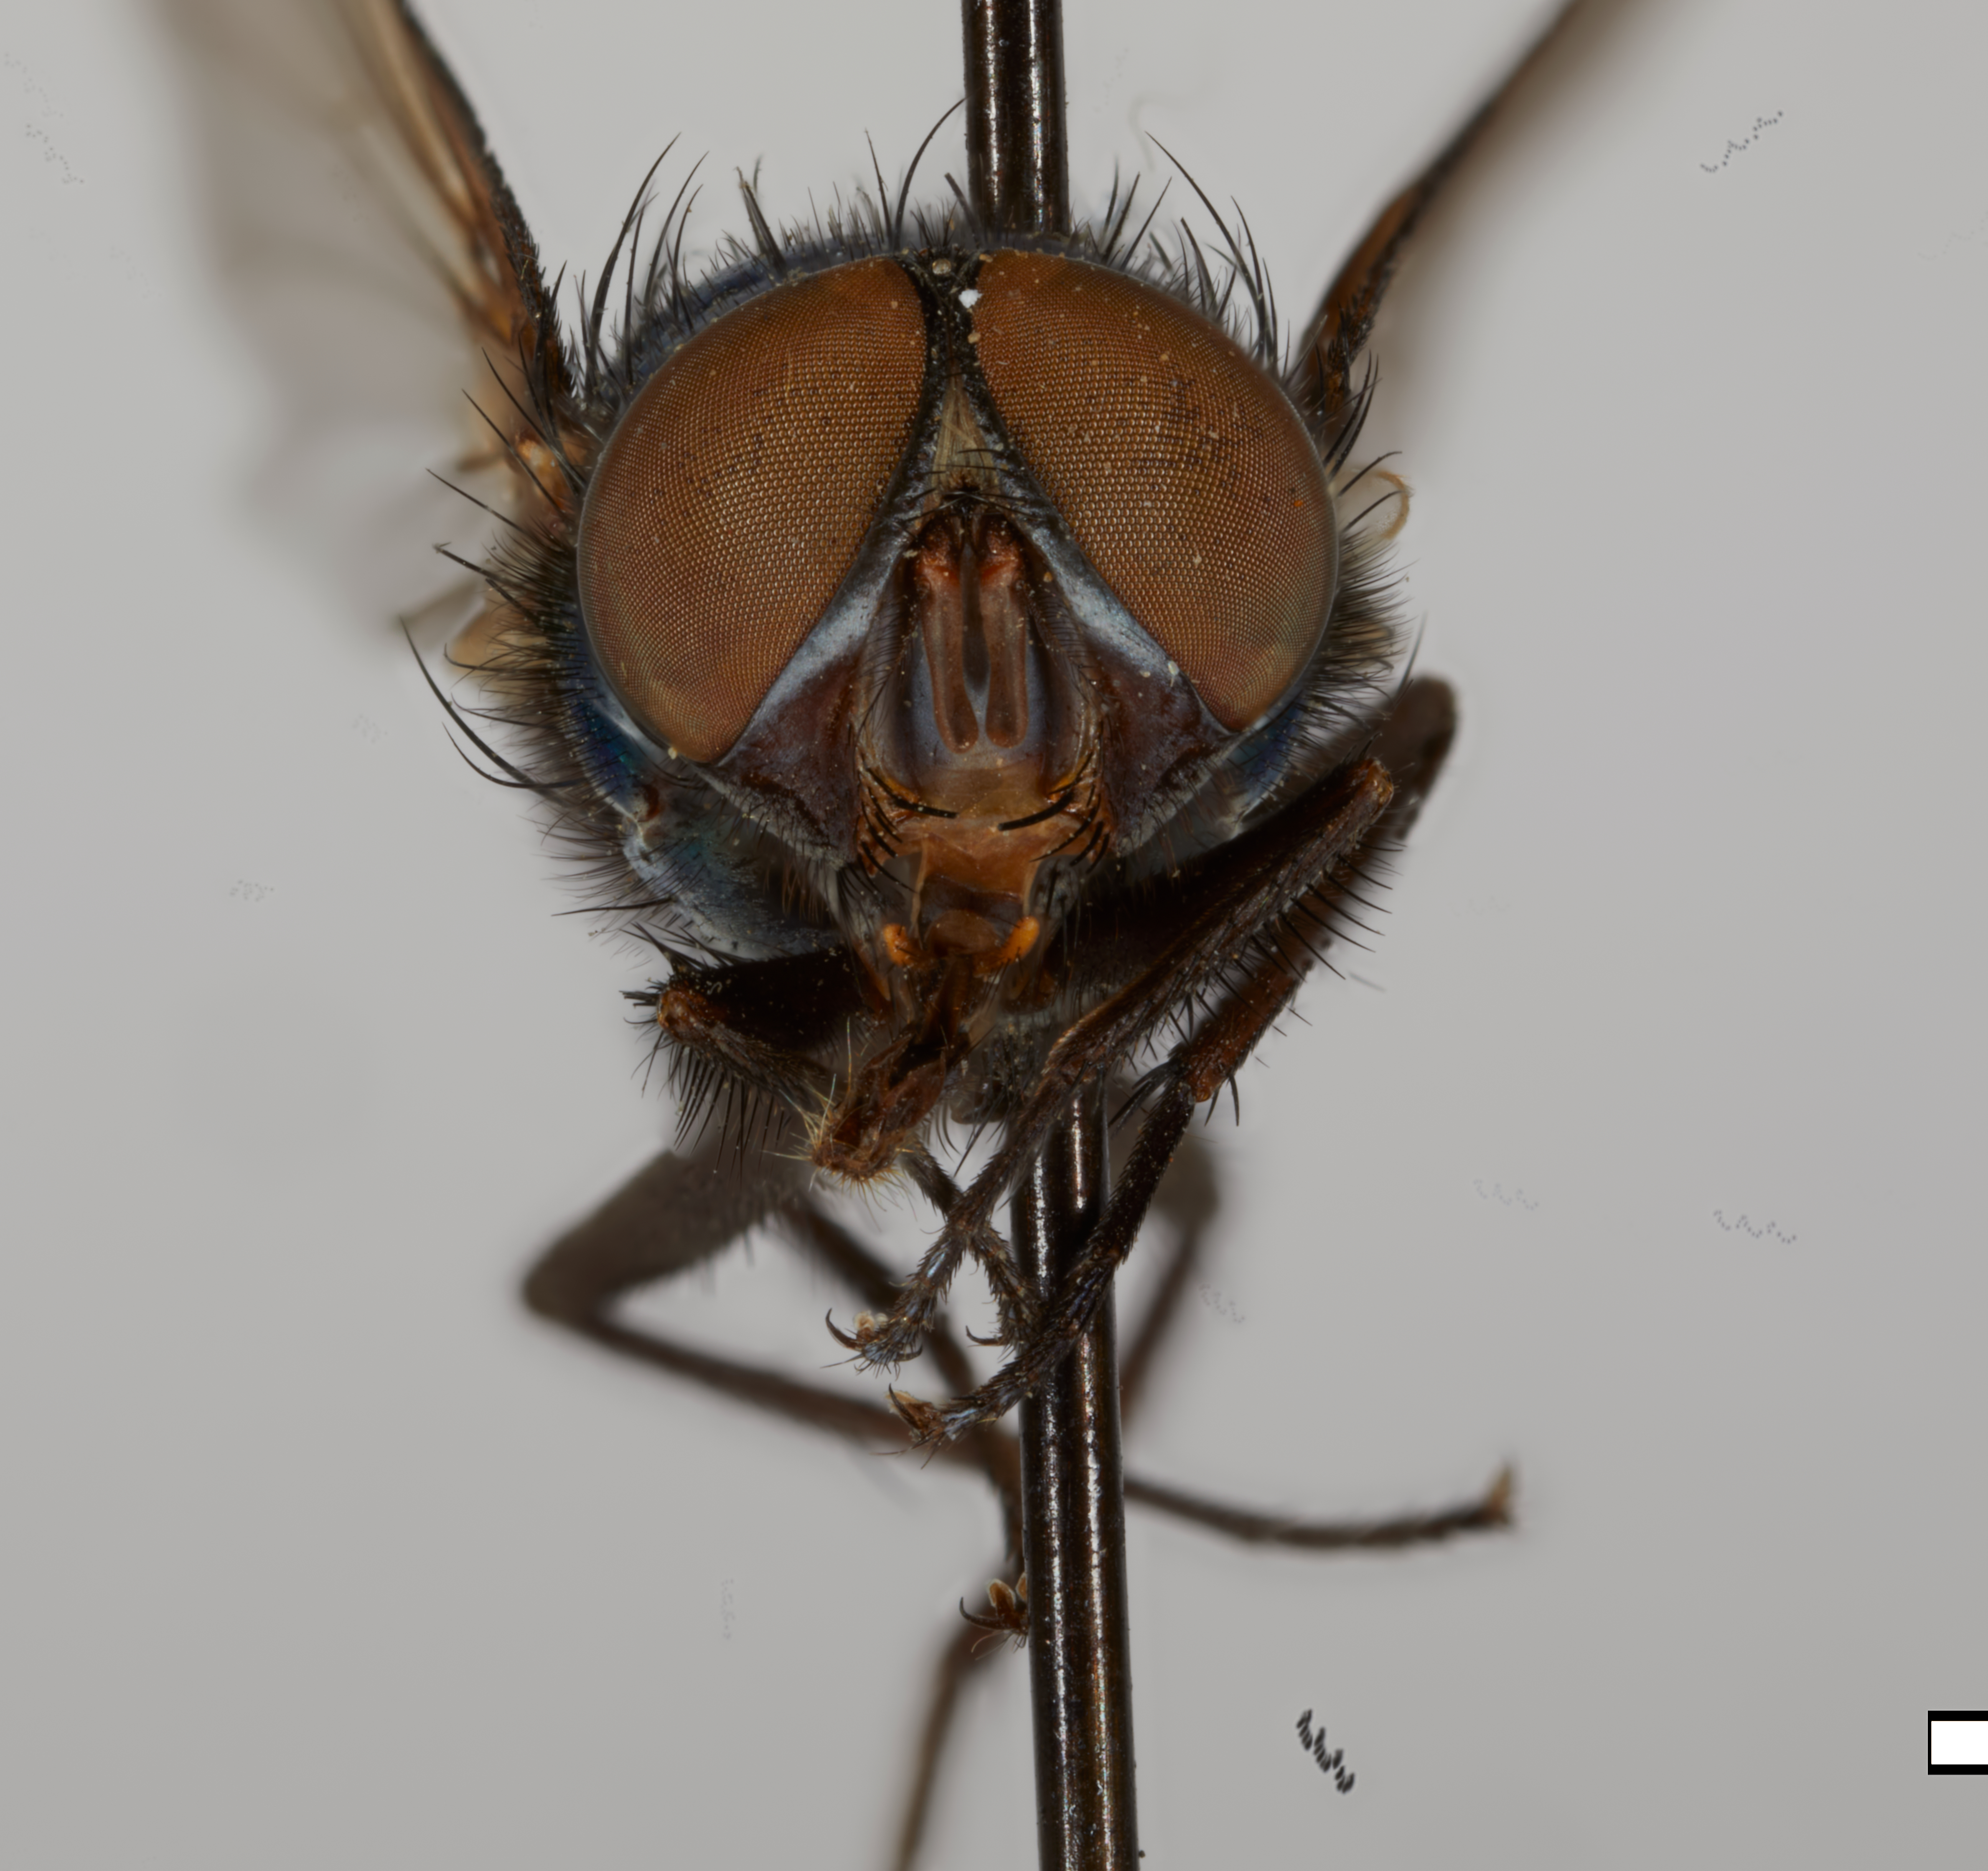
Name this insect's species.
Lucilia thatuna (also Bufolucilia thatuna)
